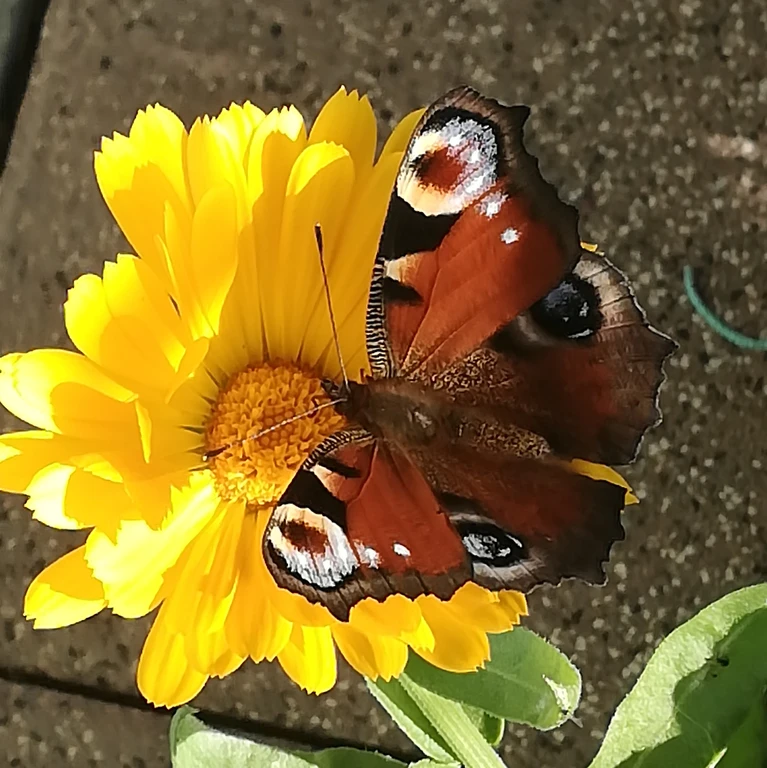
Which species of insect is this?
Aglais io
